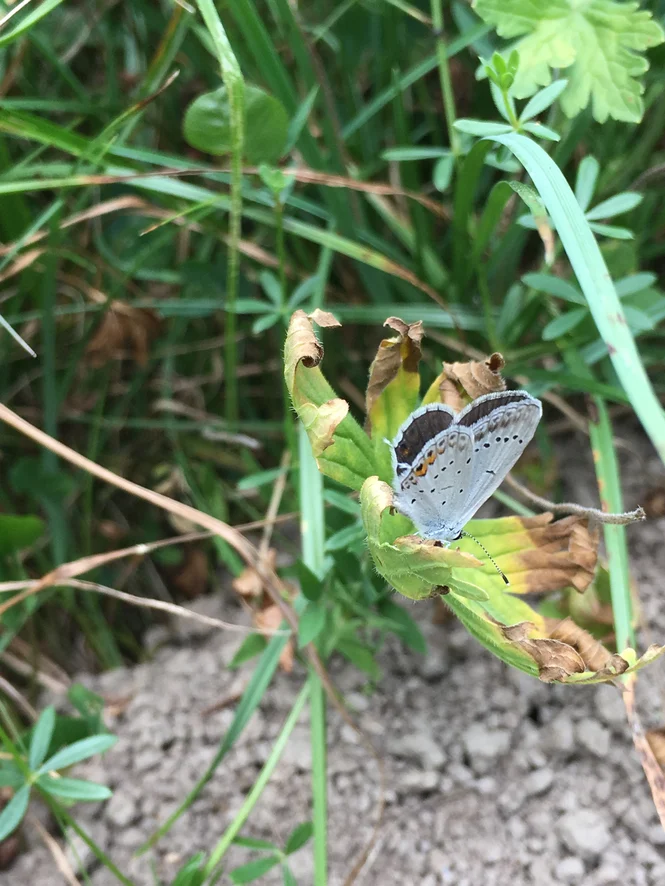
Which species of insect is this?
Cupido argiades (also Elkalyce argiades)
